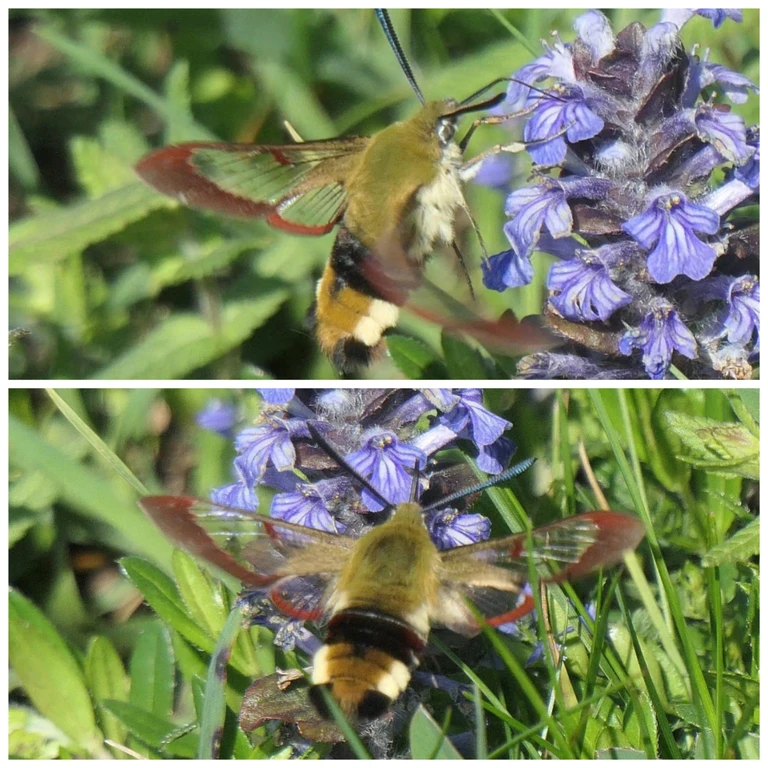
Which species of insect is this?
Hemaris fuciformis
